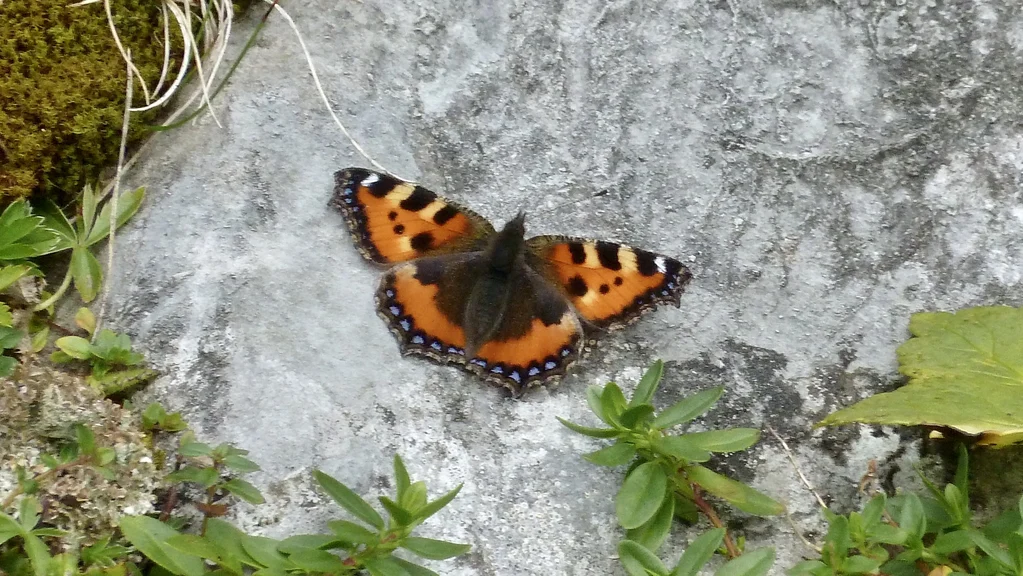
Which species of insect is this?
Aglais urticae
